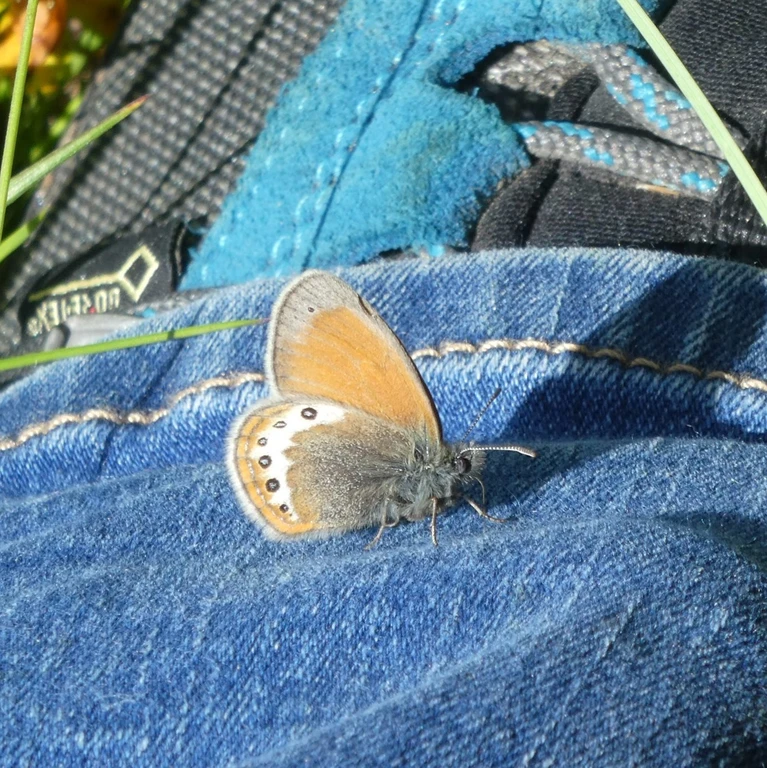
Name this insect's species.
Coenonympha gardetta
